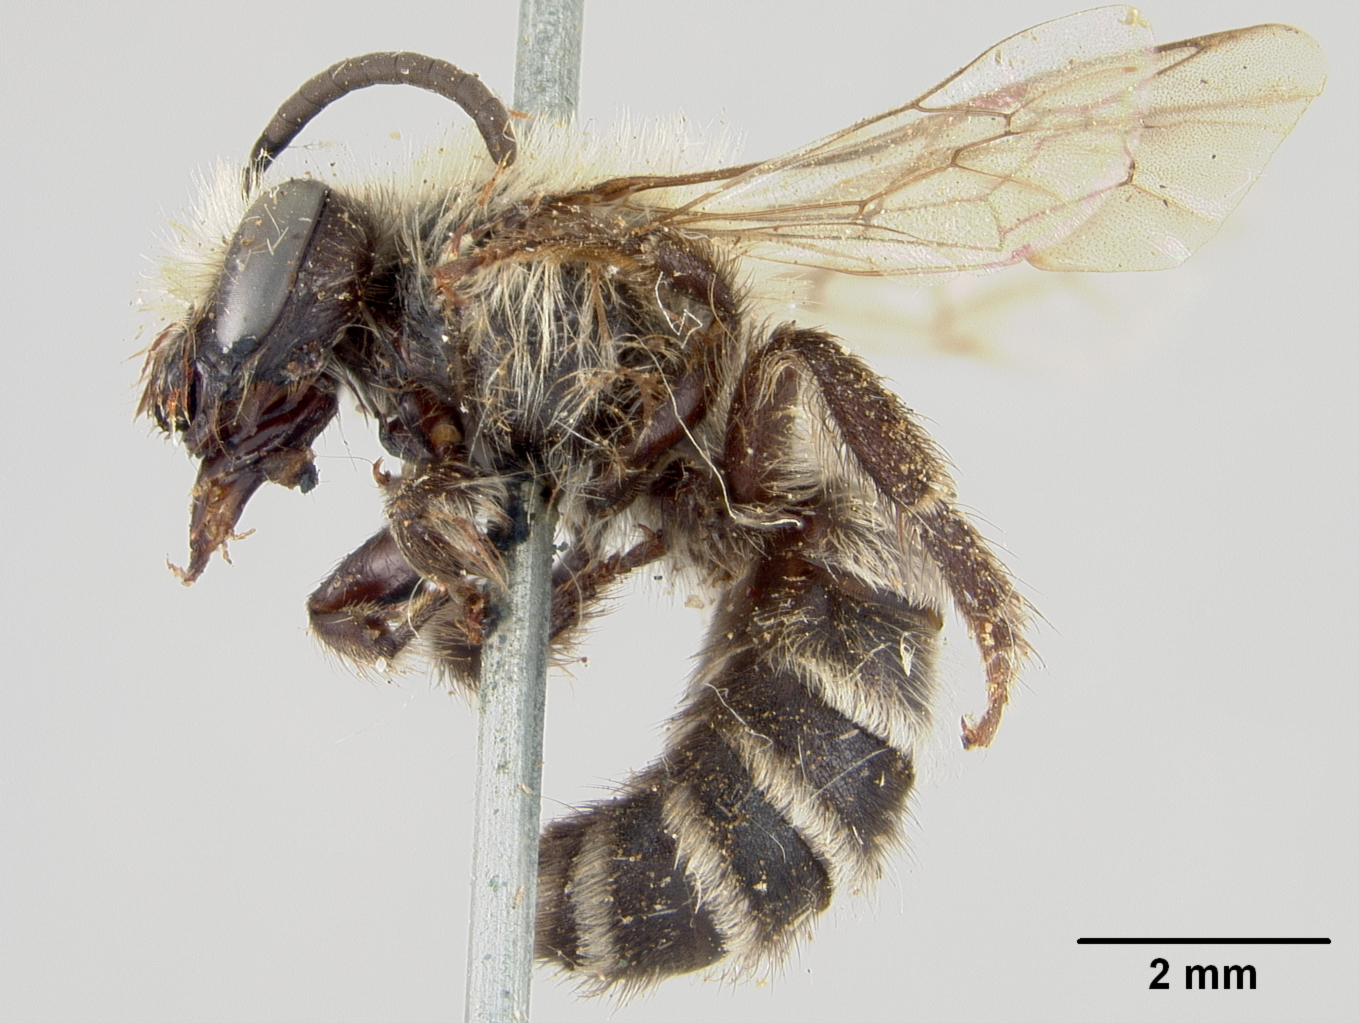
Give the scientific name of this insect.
Colletes pascoensis
